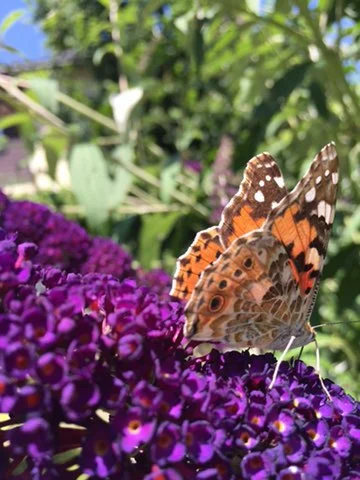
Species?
Vanessa cardui
